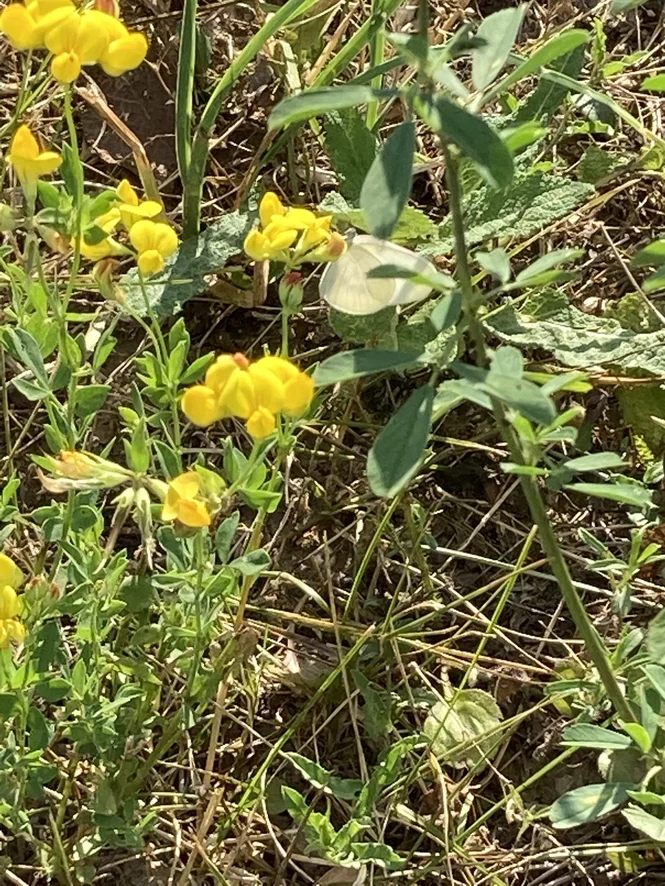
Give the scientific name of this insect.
Leptidea sinapis/juvernica
